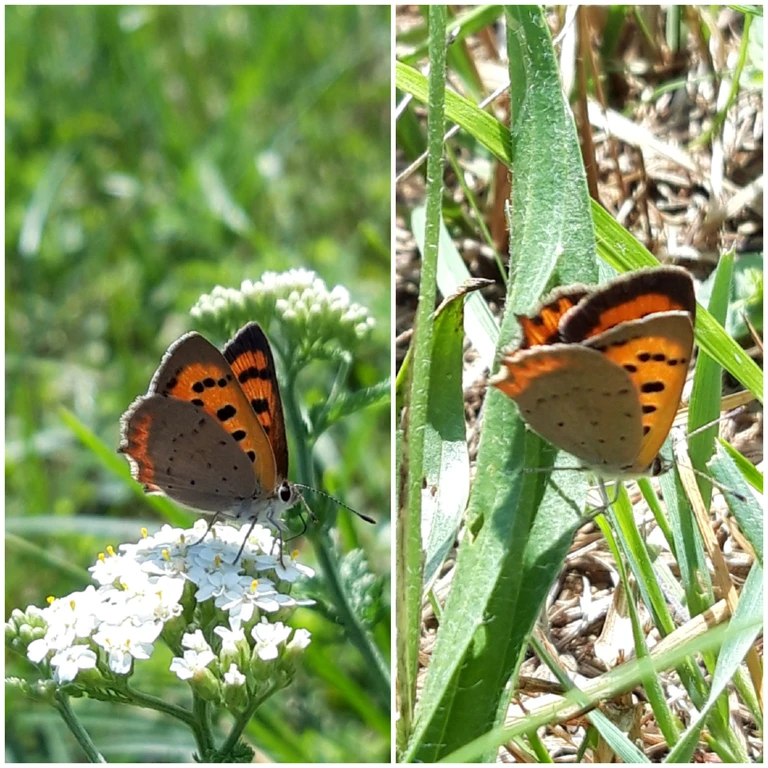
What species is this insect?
Lycaena phlaeas
